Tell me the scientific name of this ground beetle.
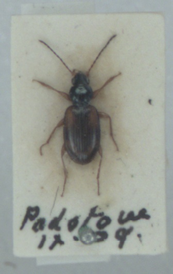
Bembidion tetracolum
